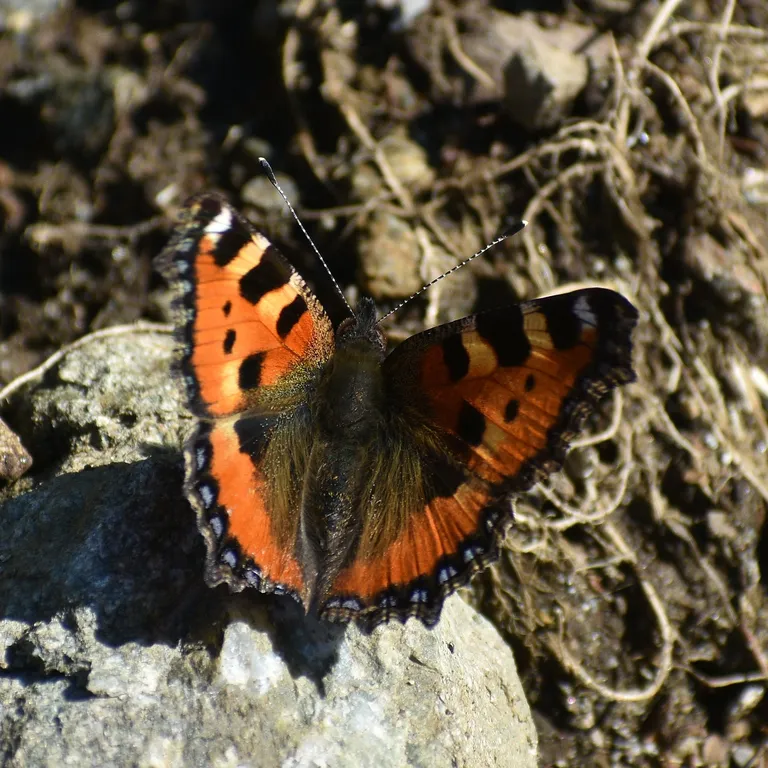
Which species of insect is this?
Aglais urticae
